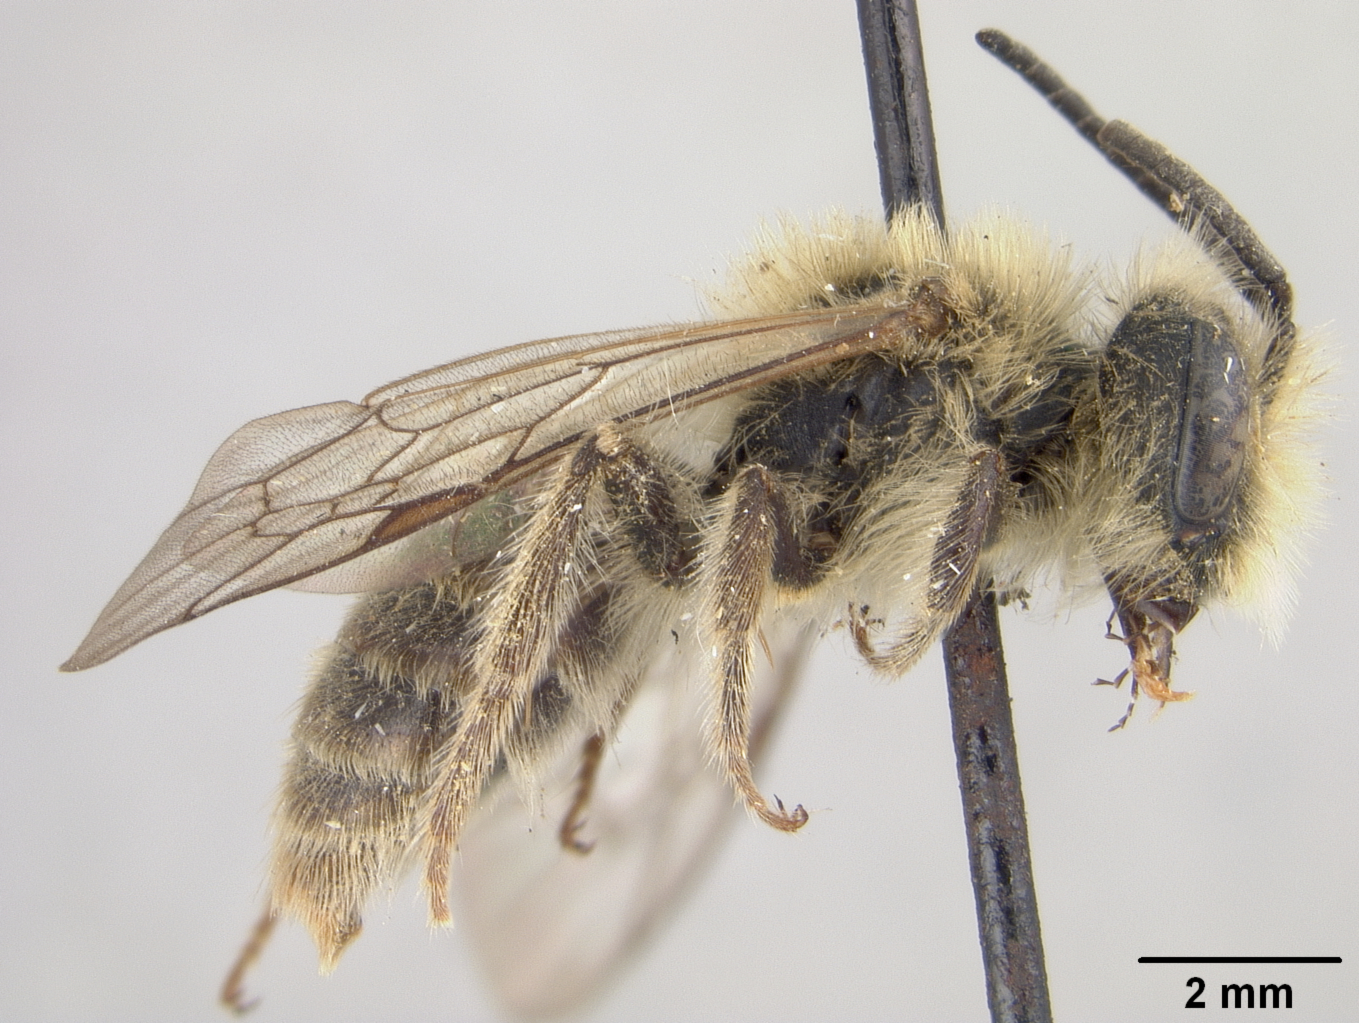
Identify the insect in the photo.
Andrena sasakii
